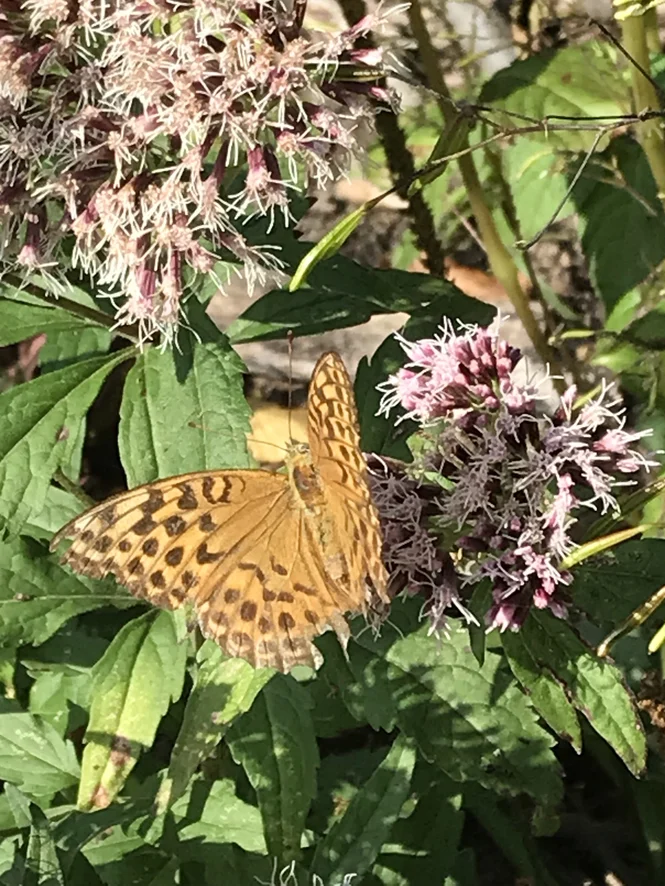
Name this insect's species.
Argynnis paphia
